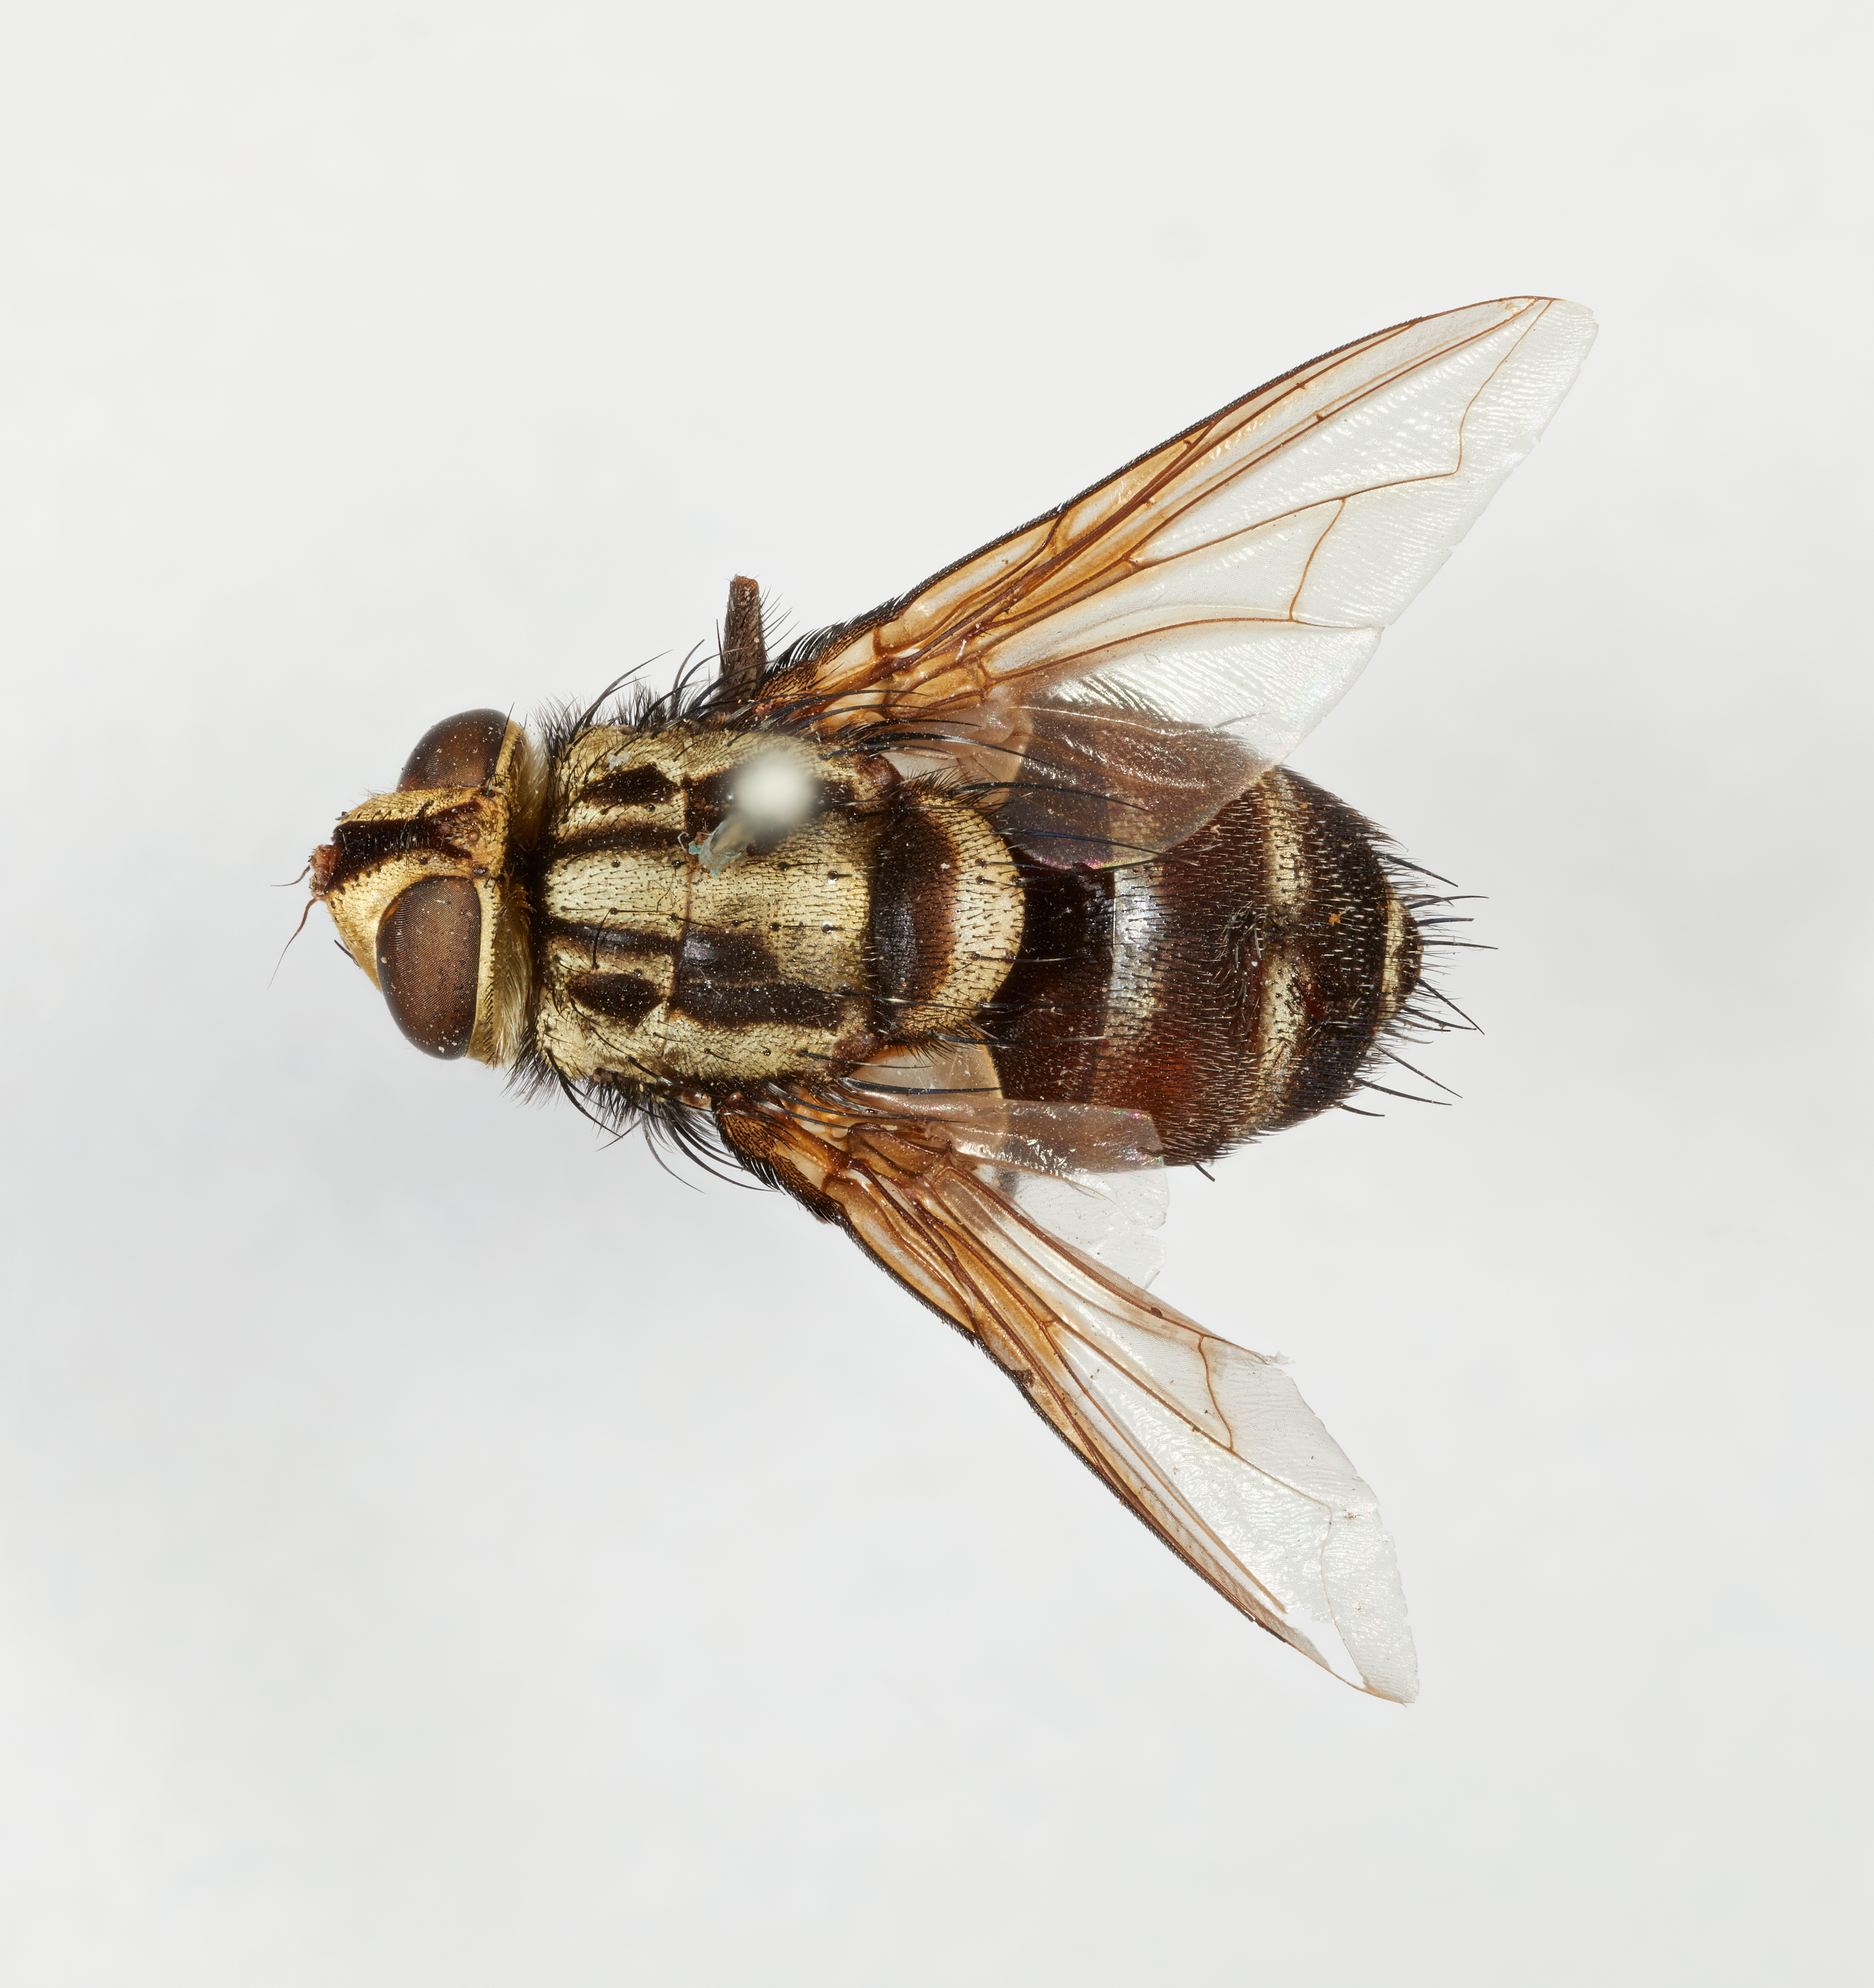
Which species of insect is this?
Ugimeigenia elzneri
